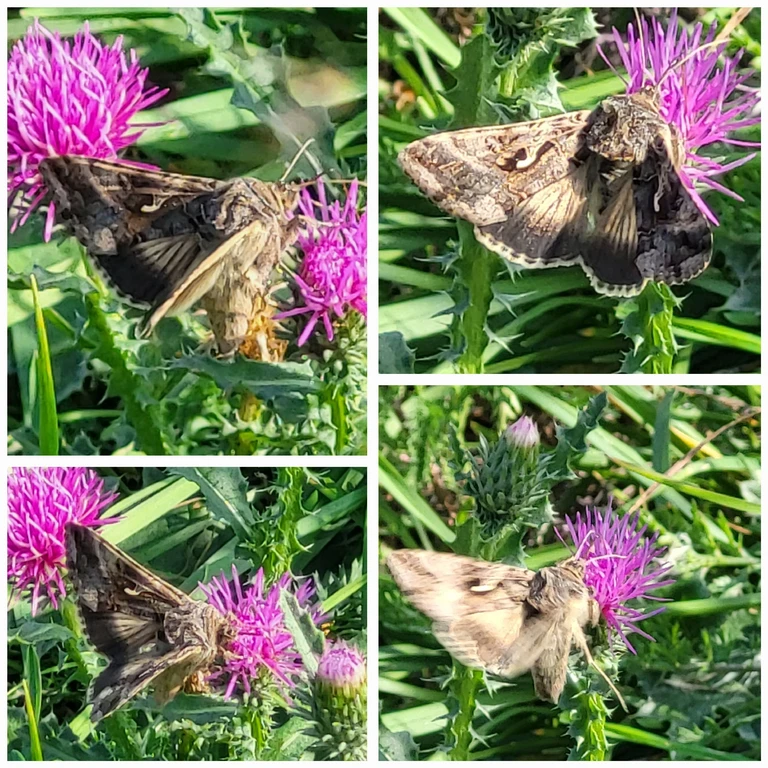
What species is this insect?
Autographa gamma
